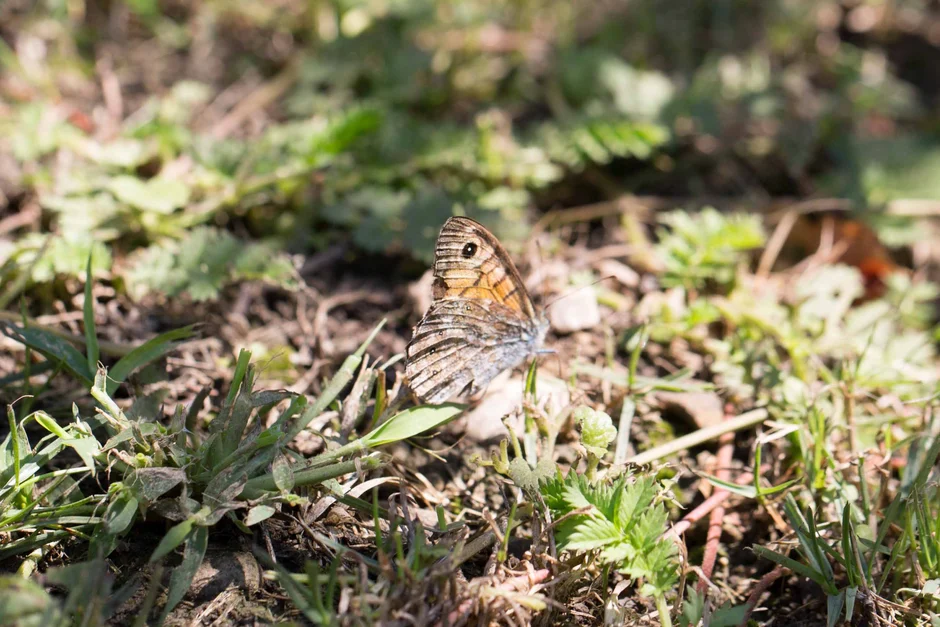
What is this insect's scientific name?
Lasiommata megera (also Pararge megera)
